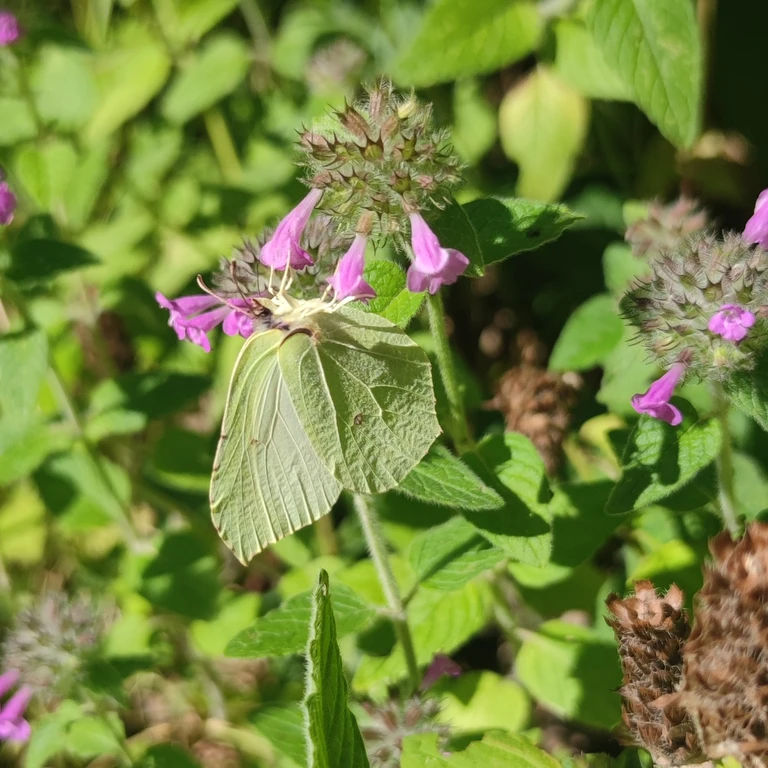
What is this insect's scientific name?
Gonepteryx rhamni
